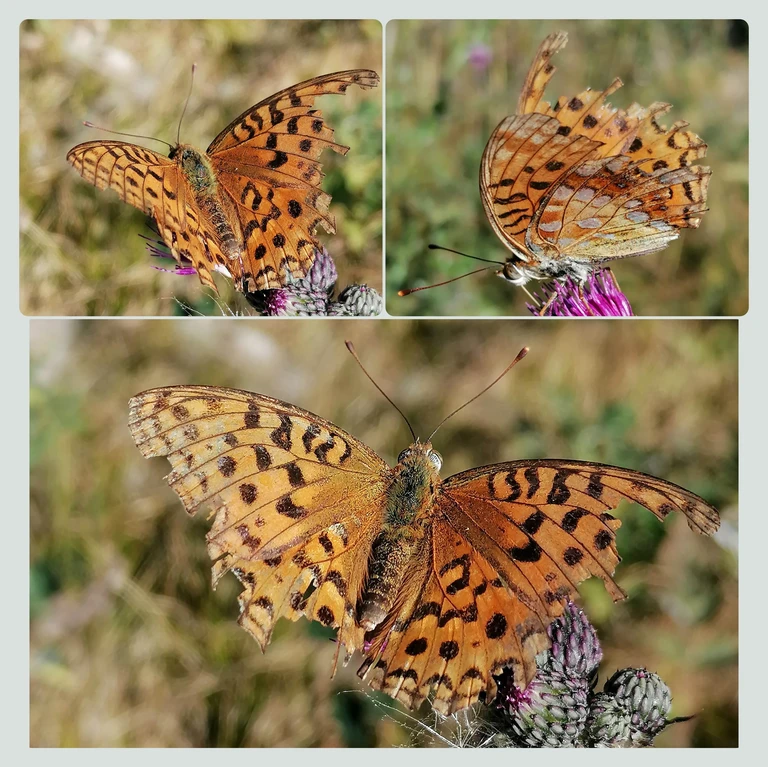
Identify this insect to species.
Fabriciana adippe
